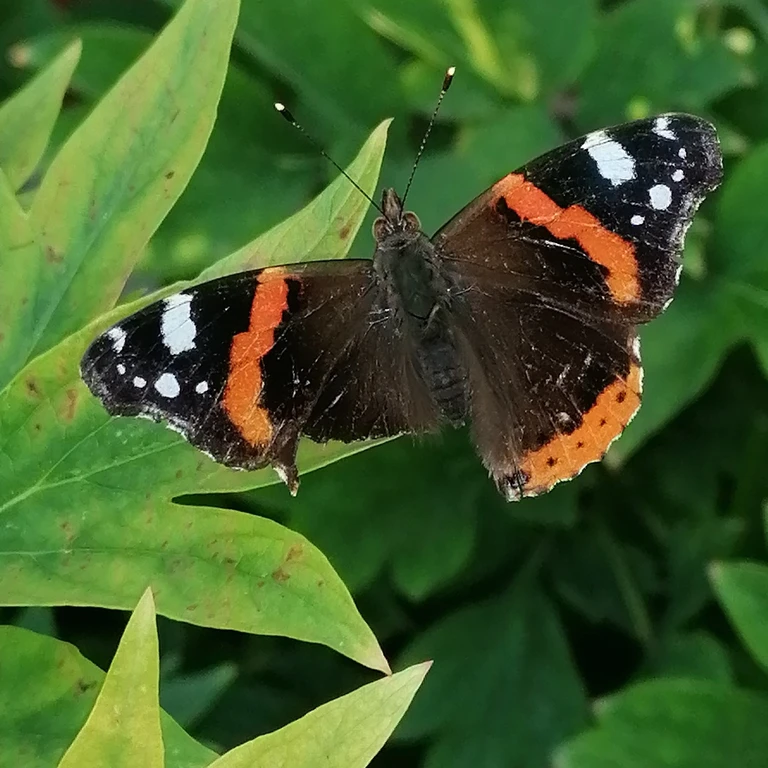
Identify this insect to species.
Vanessa atalanta
